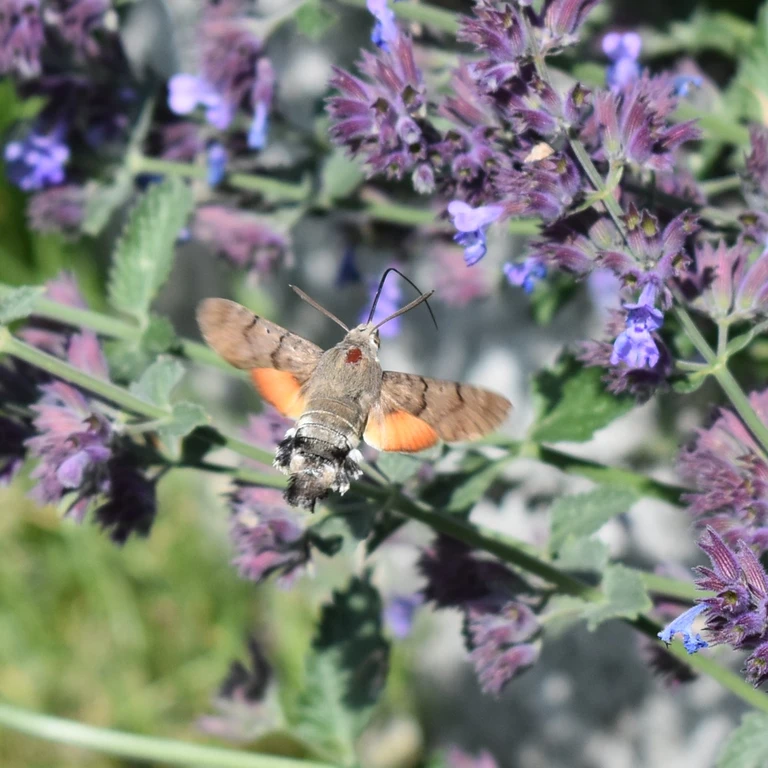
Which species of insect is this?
Macroglossum stellatarum
